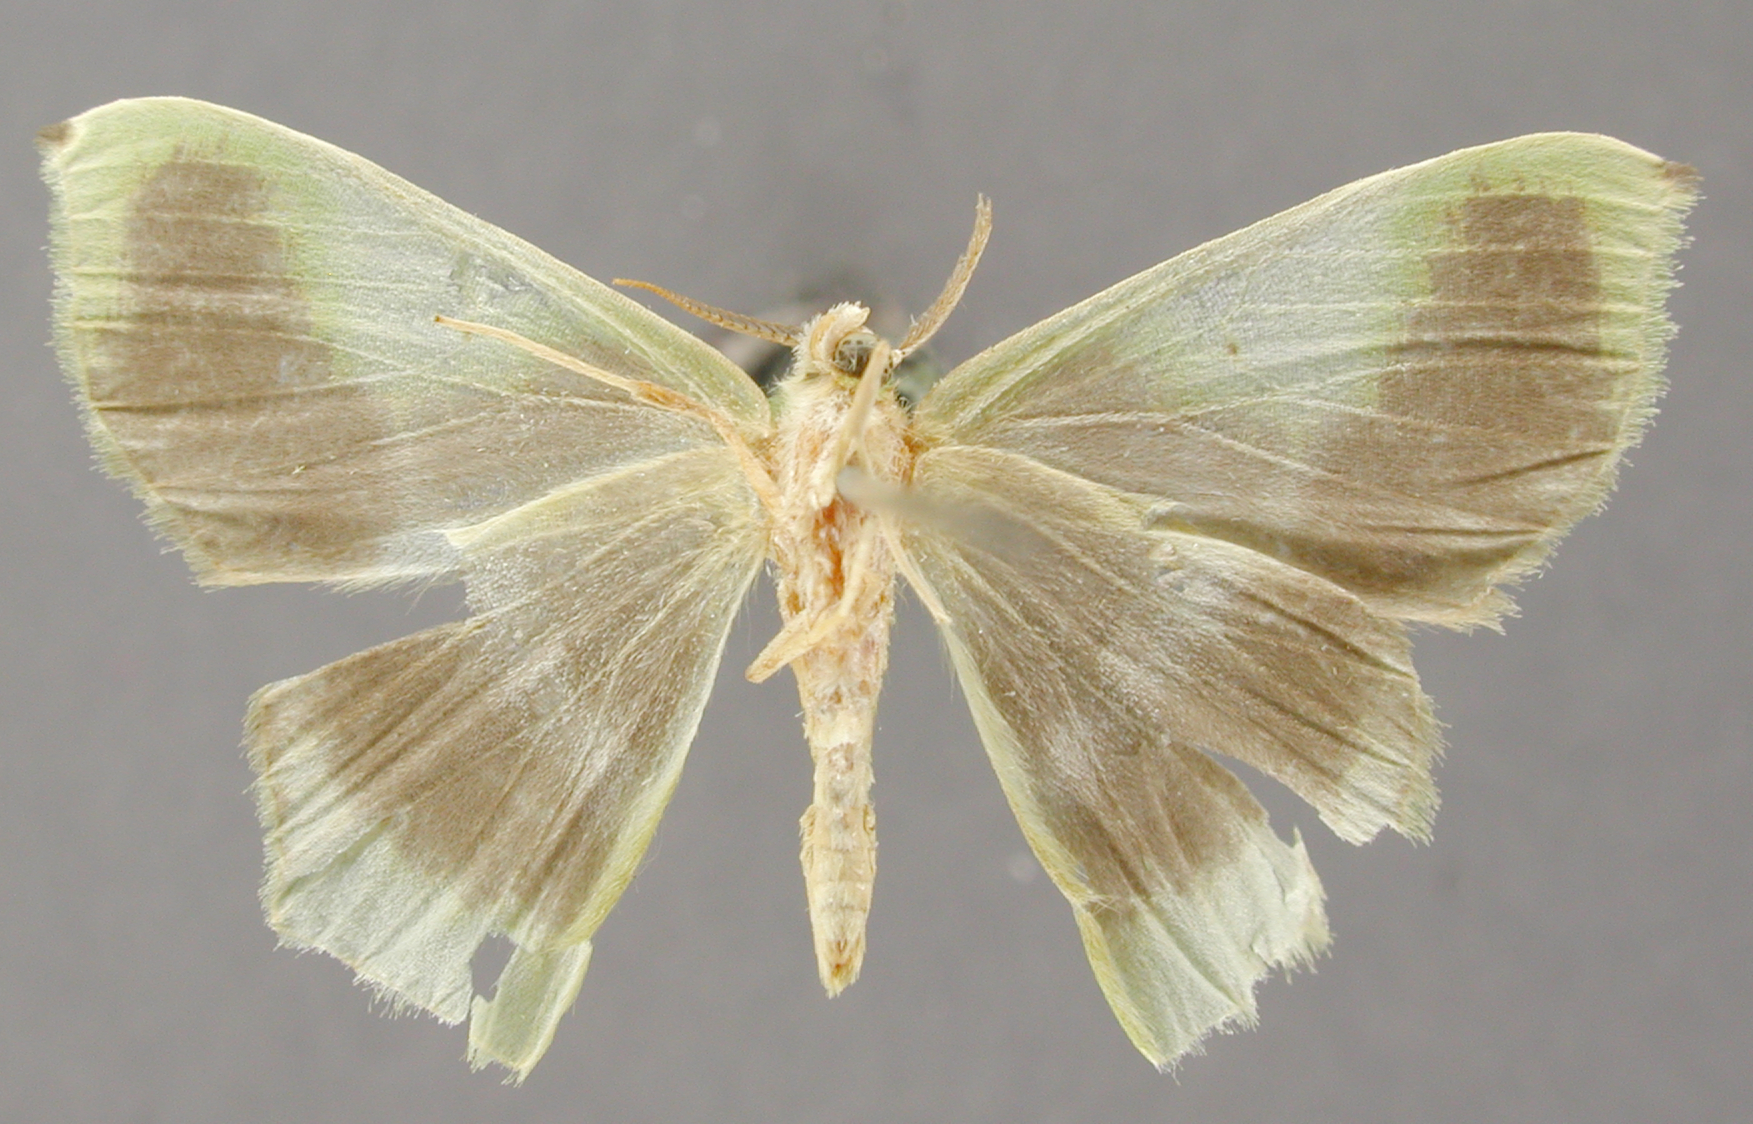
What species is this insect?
Melochlora obnubilata
